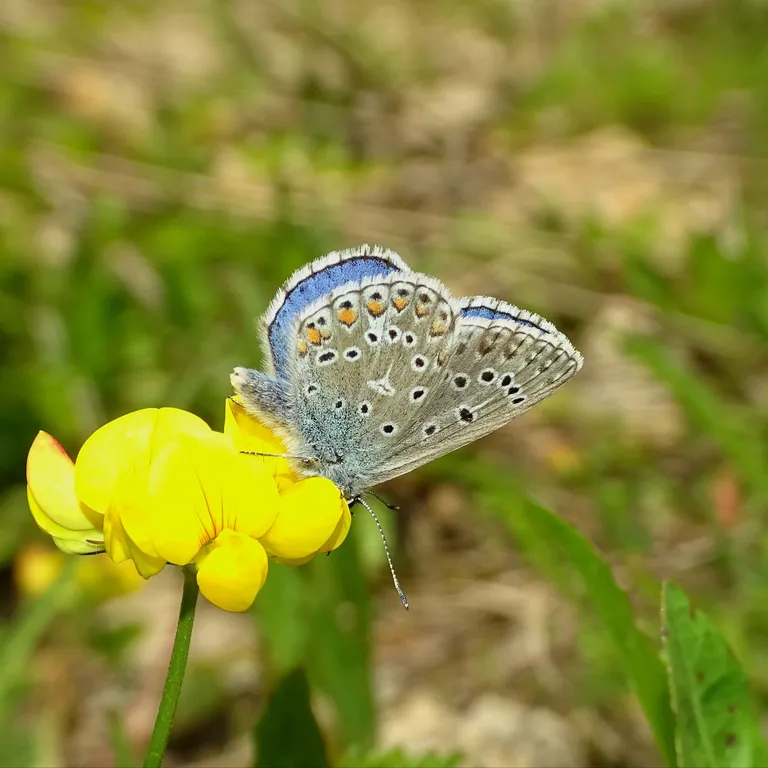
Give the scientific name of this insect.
Lysandra bellargus
